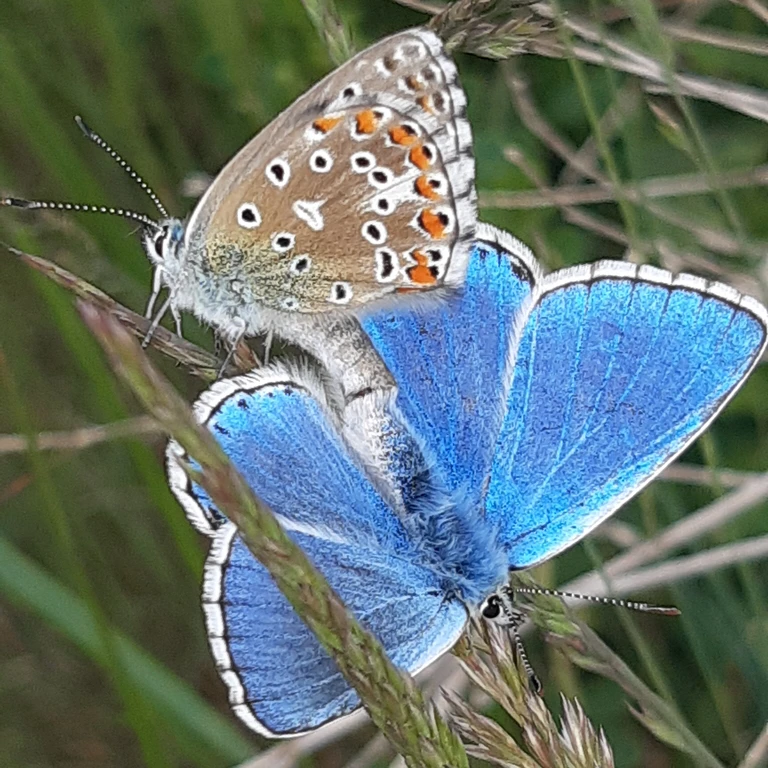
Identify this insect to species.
Lysandra bellargus
